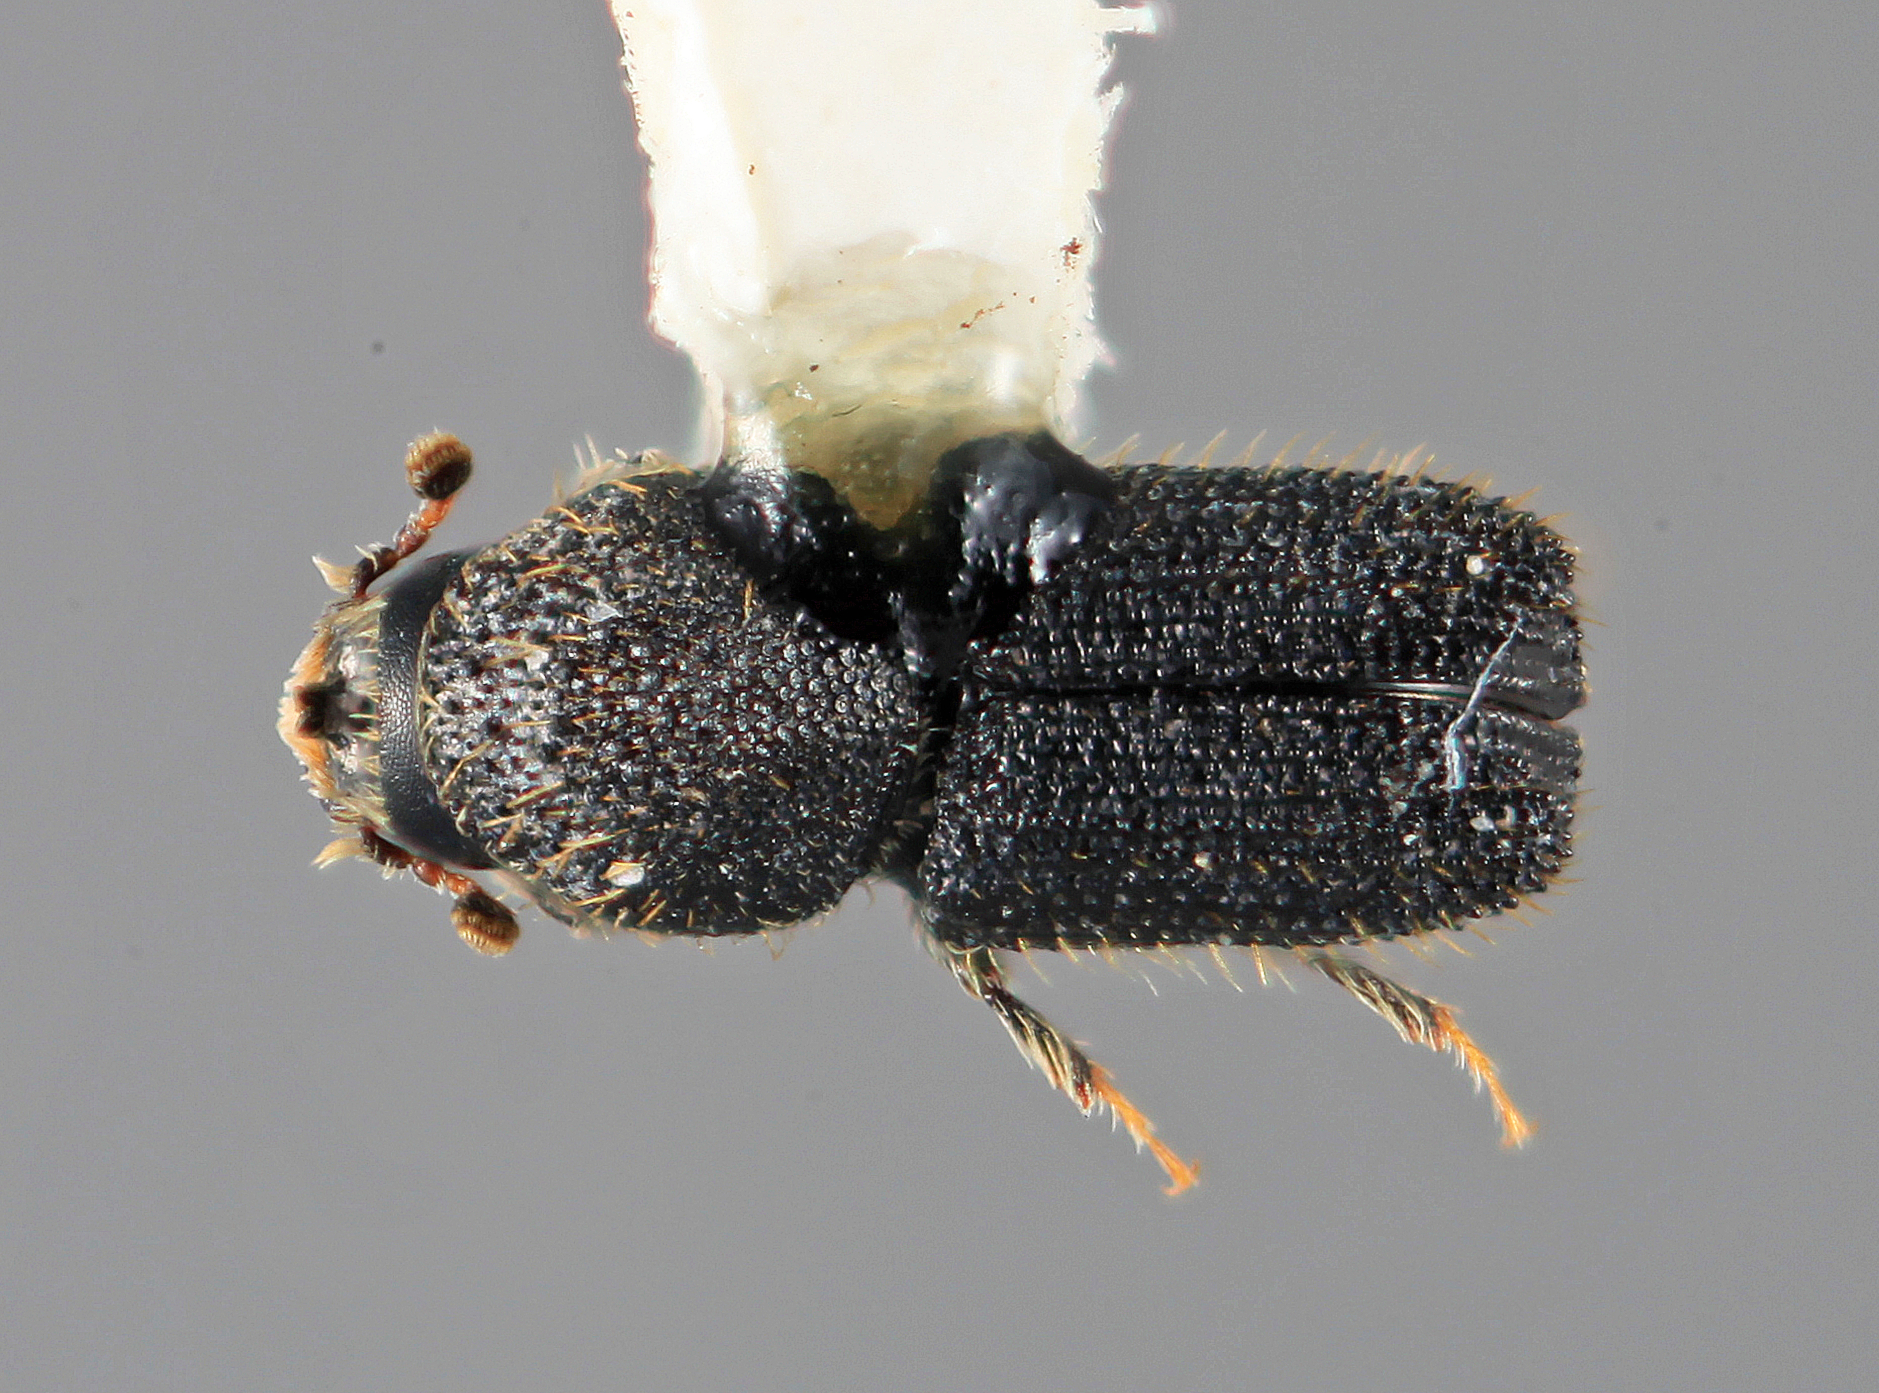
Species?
Cactopinus granulifer
